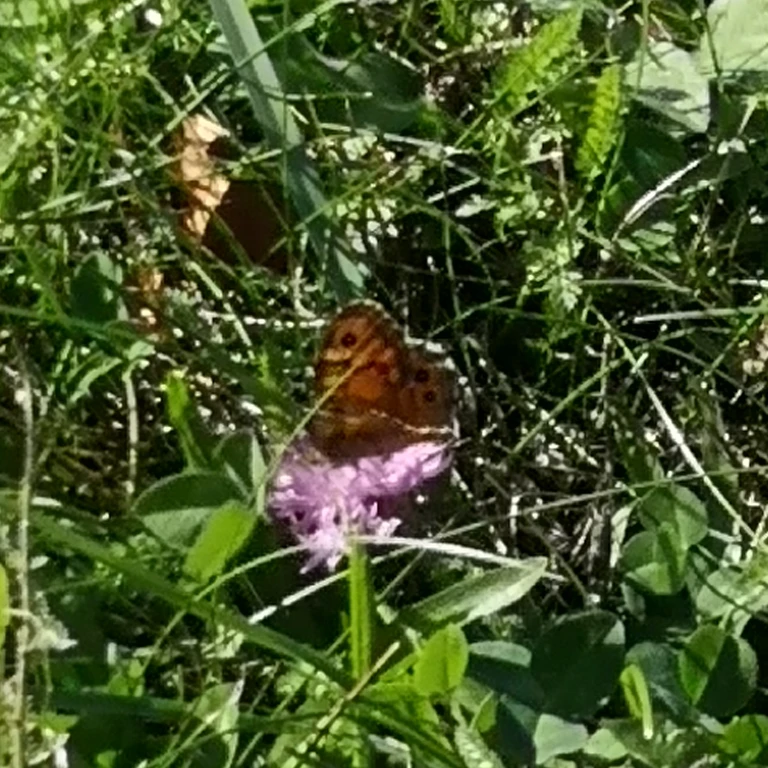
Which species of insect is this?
Lasiommata megera (also Pararge megera)
